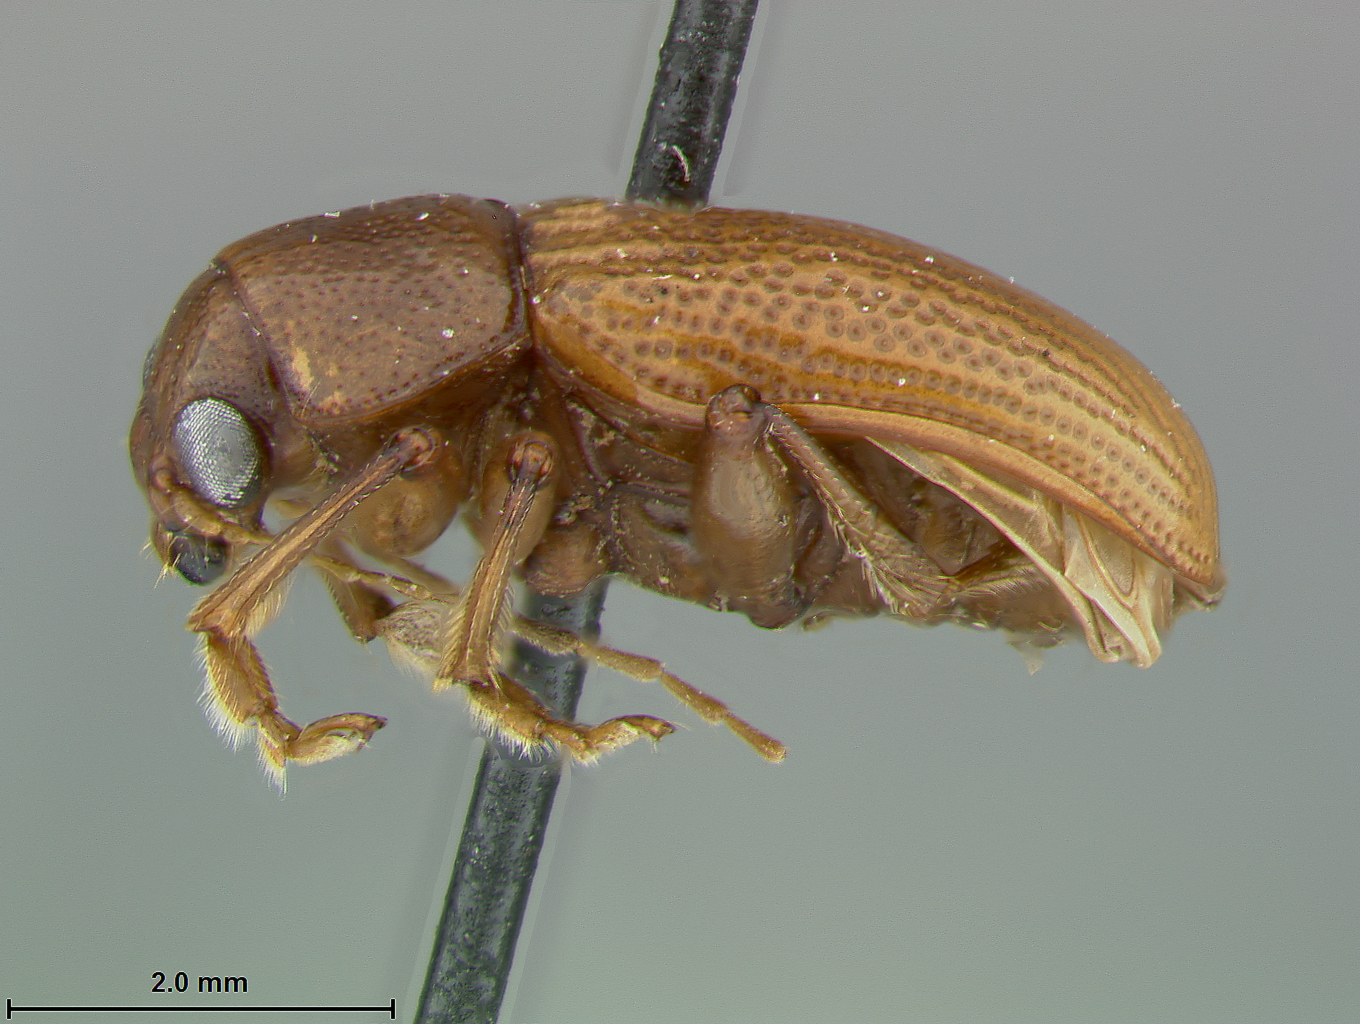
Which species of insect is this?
Colaspis ostmarki
